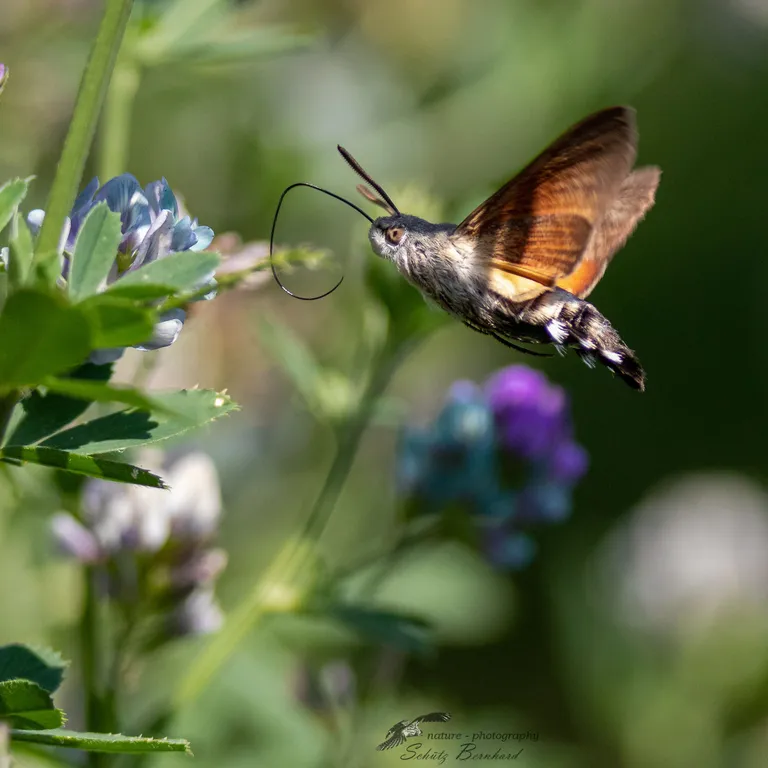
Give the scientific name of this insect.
Macroglossum stellatarum
